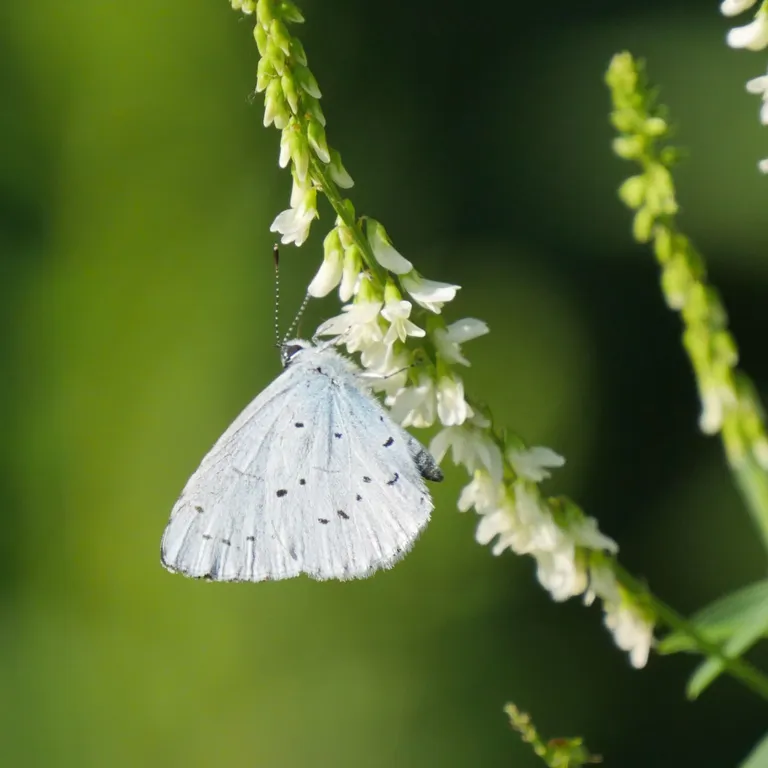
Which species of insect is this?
Celastrina argiolus
